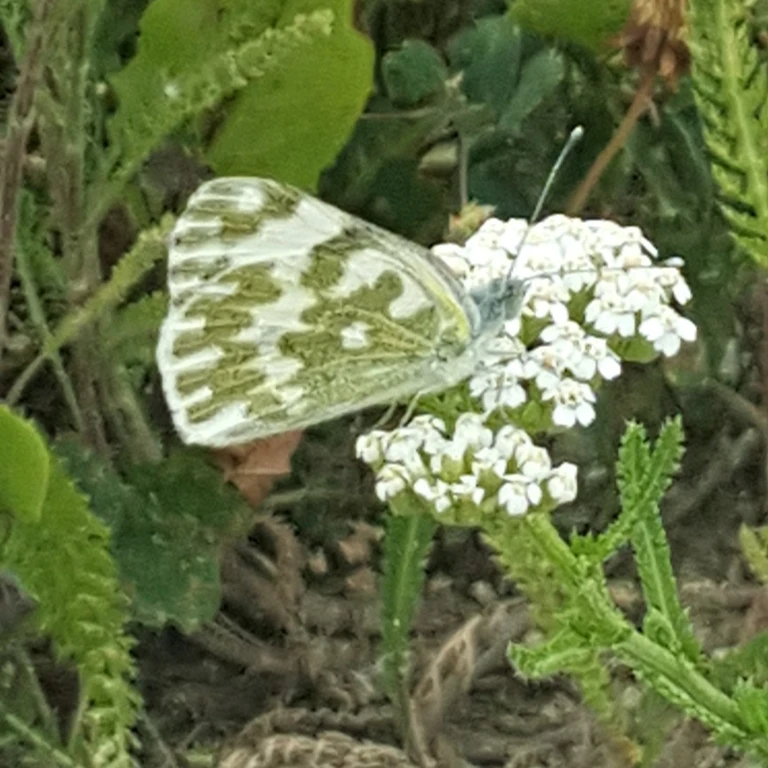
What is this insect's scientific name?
Pontia edusa
